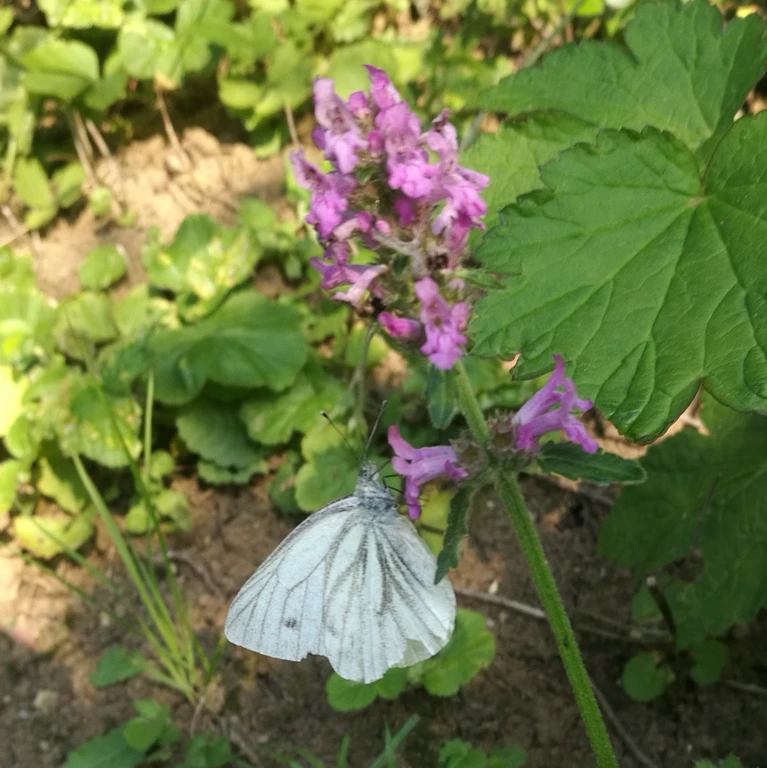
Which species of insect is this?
Pieris napi
